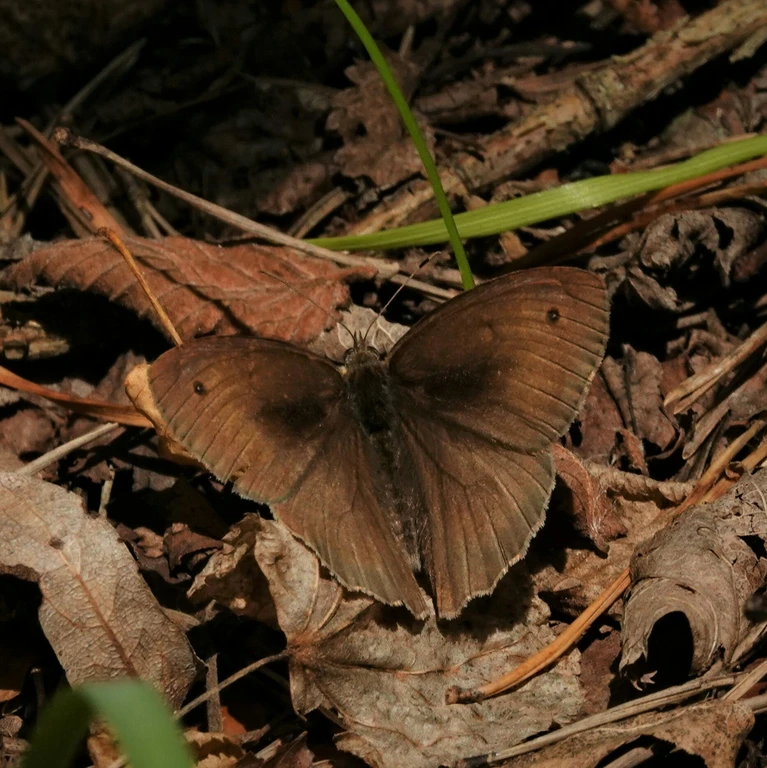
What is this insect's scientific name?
Maniola jurtina
